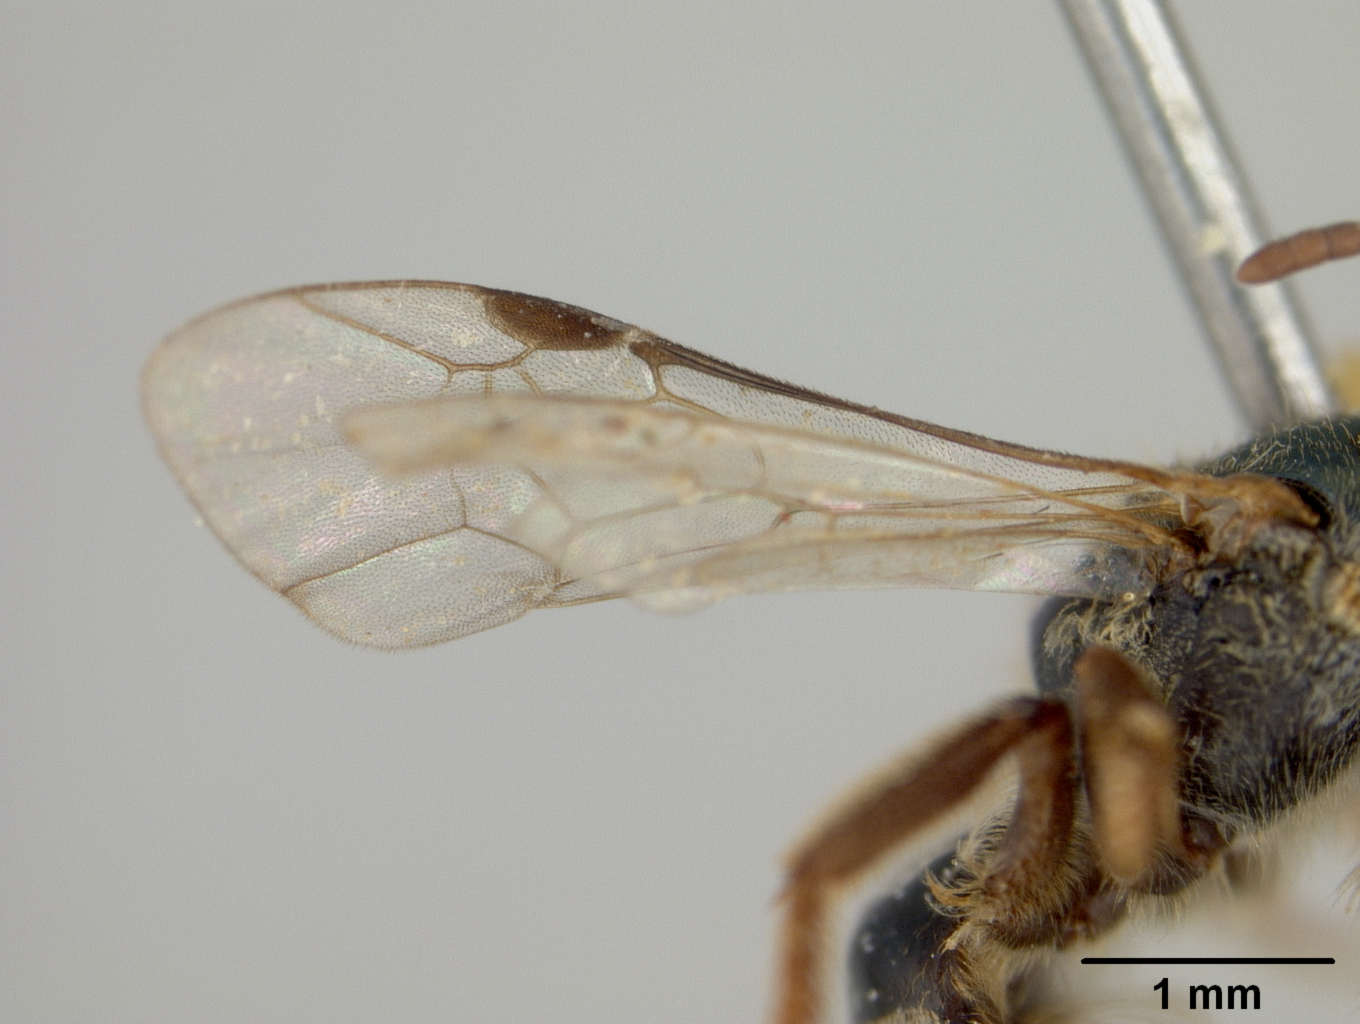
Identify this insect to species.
Homalictus krombeini
